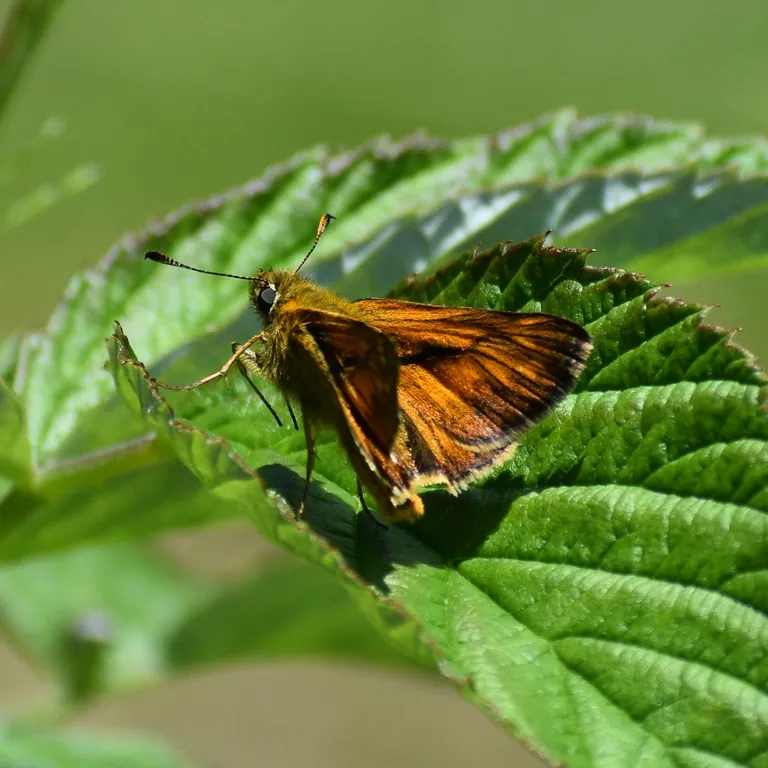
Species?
Ochlodes sylvanus (also Ochlodes venata)
